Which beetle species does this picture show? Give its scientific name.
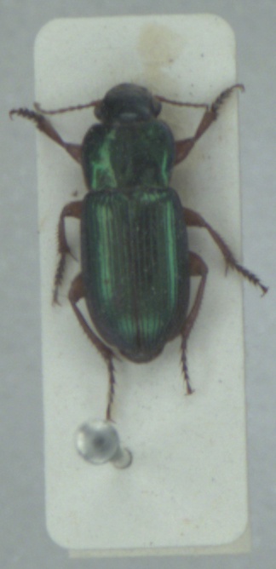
Harpalus affinis
